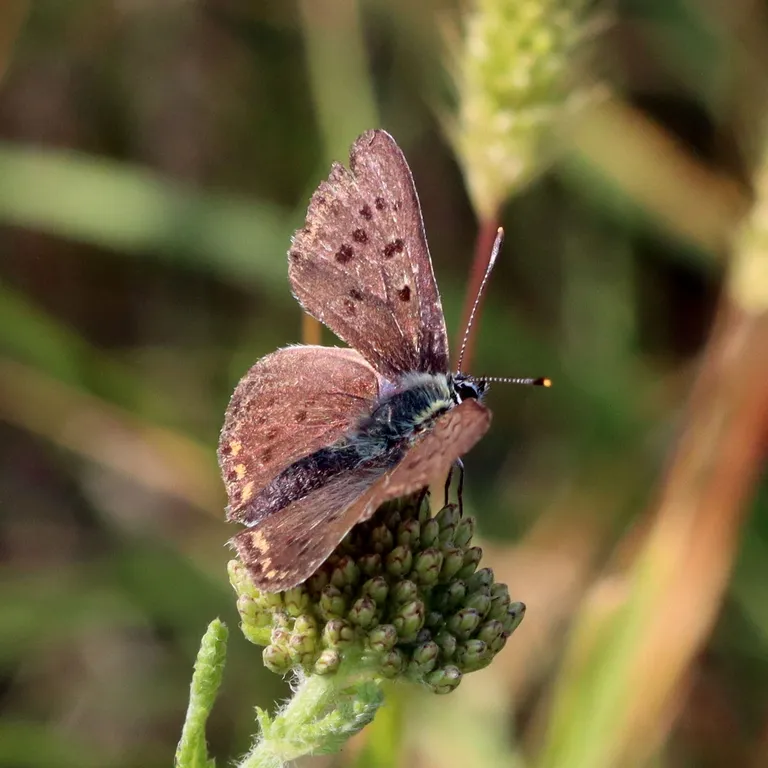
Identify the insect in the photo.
Lycaena tityrus (also Loweia tityrus)
